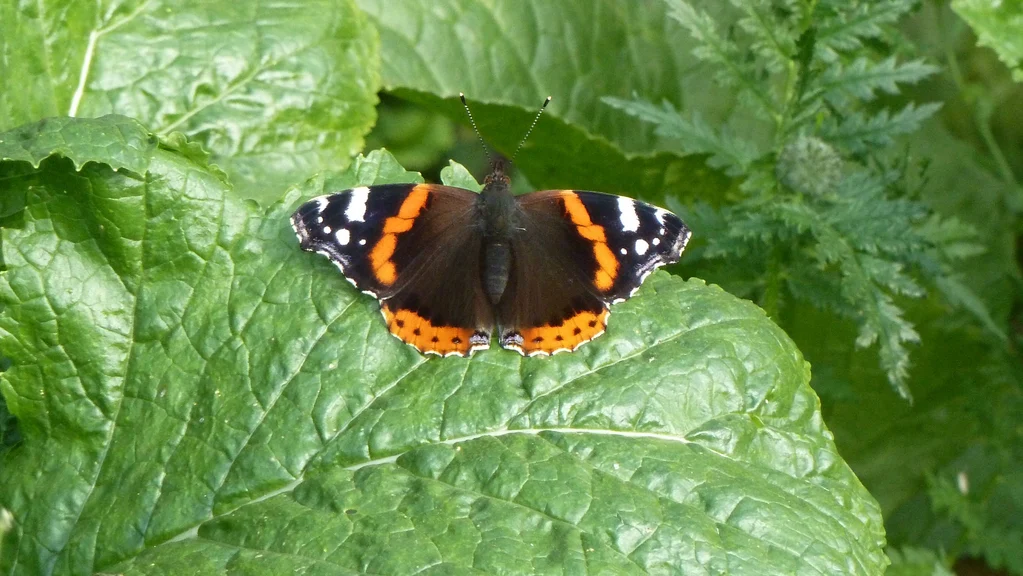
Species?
Vanessa atalanta
